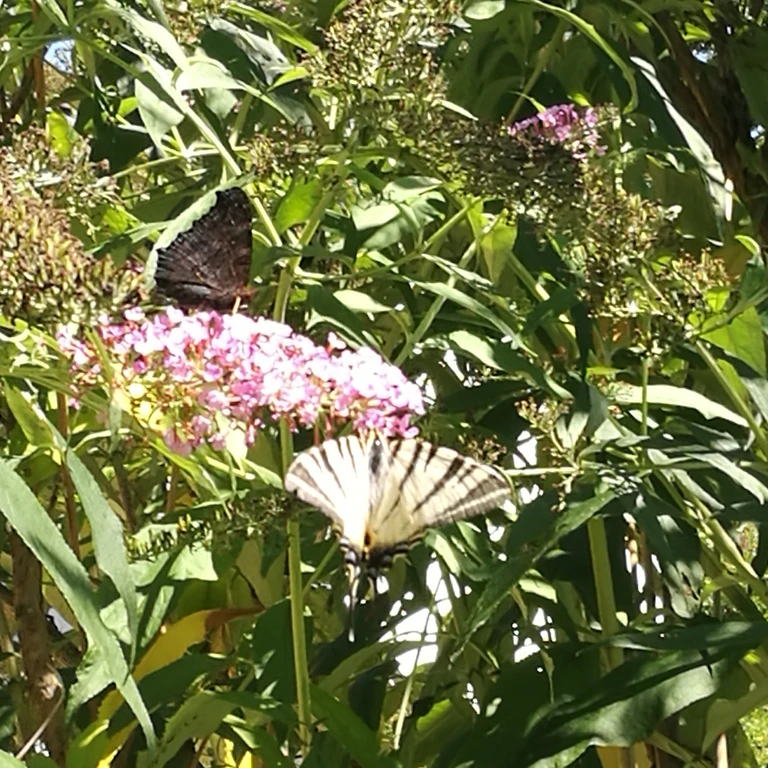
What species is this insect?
Iphiclides podalirius
